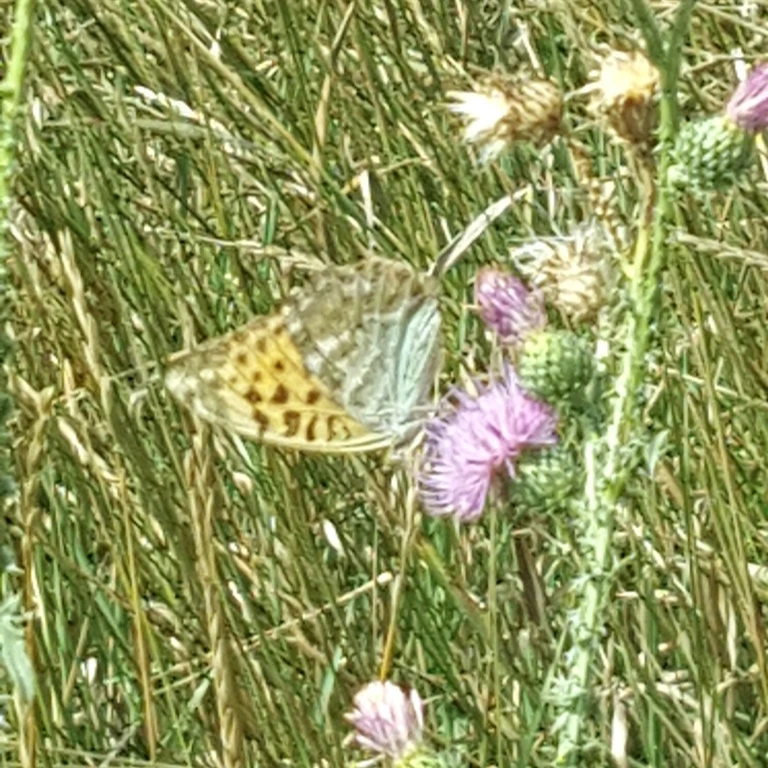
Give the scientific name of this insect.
Argynnis paphia
